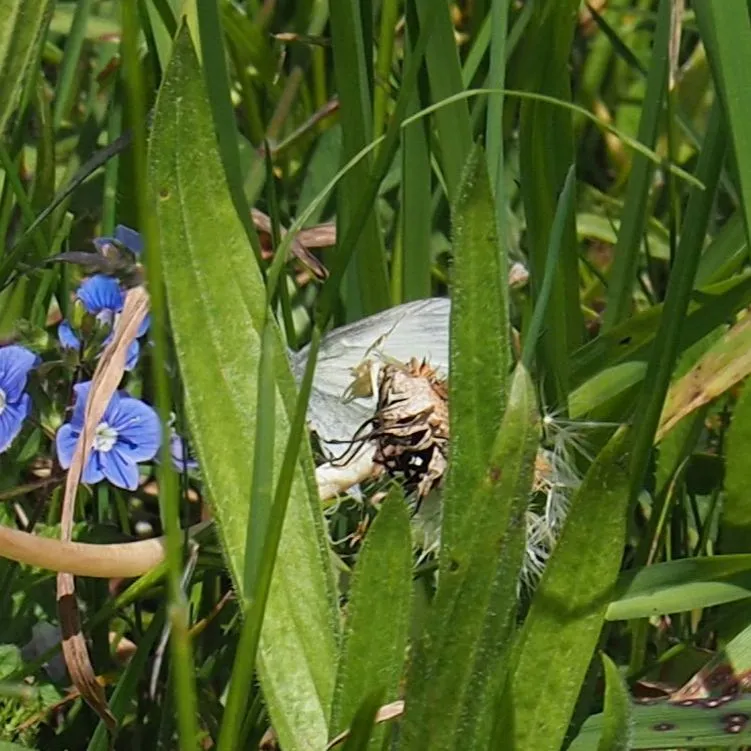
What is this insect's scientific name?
Leptidea sinapis/juvernica
